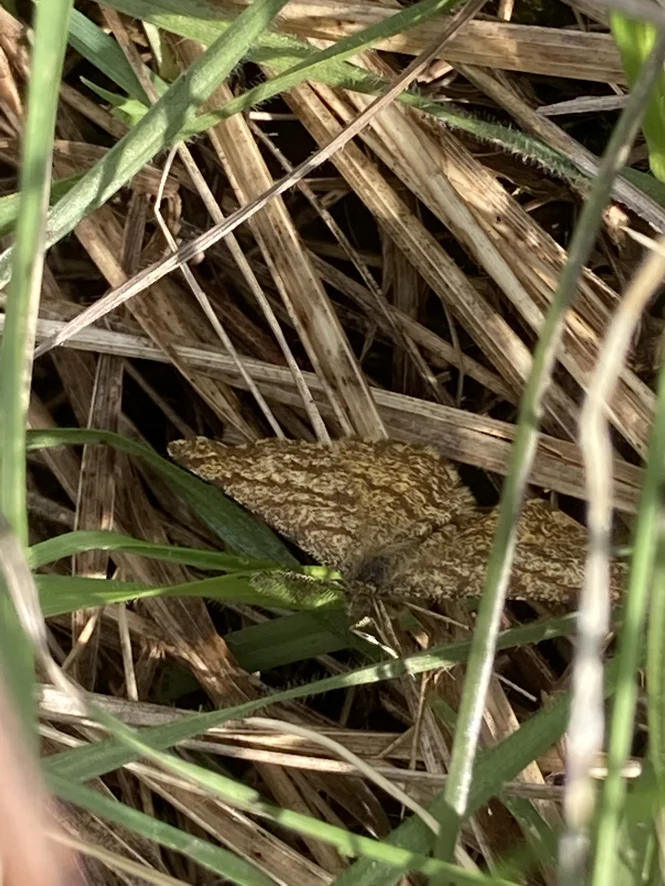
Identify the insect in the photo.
Ematurga atomaria
